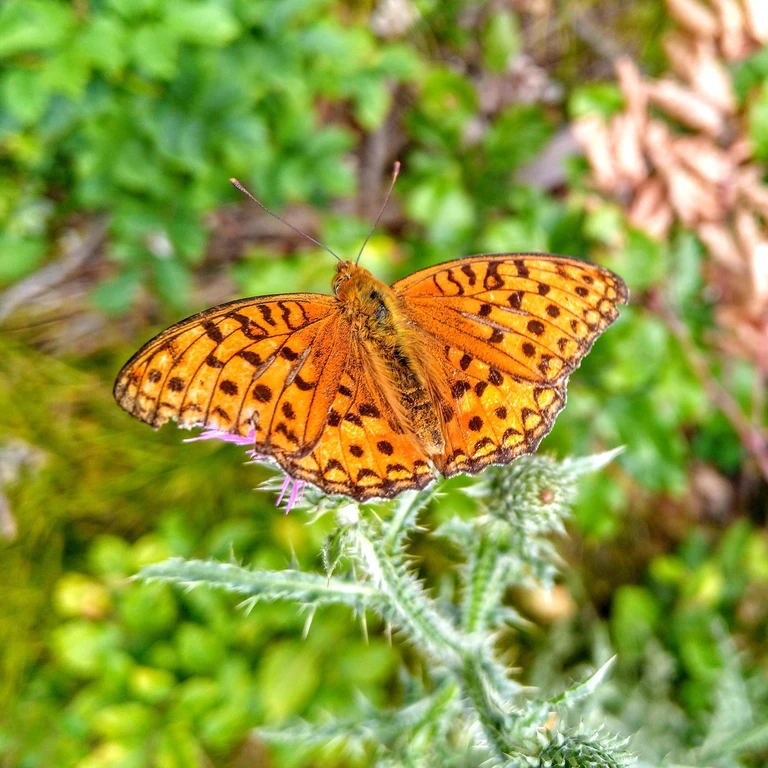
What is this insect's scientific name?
Fabriciana adippe
